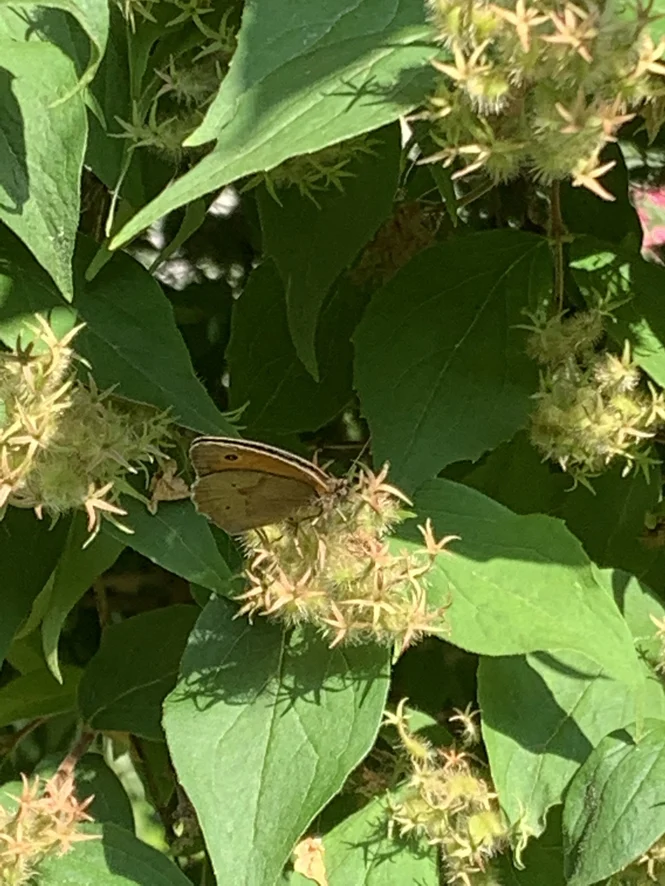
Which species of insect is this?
Maniola jurtina
